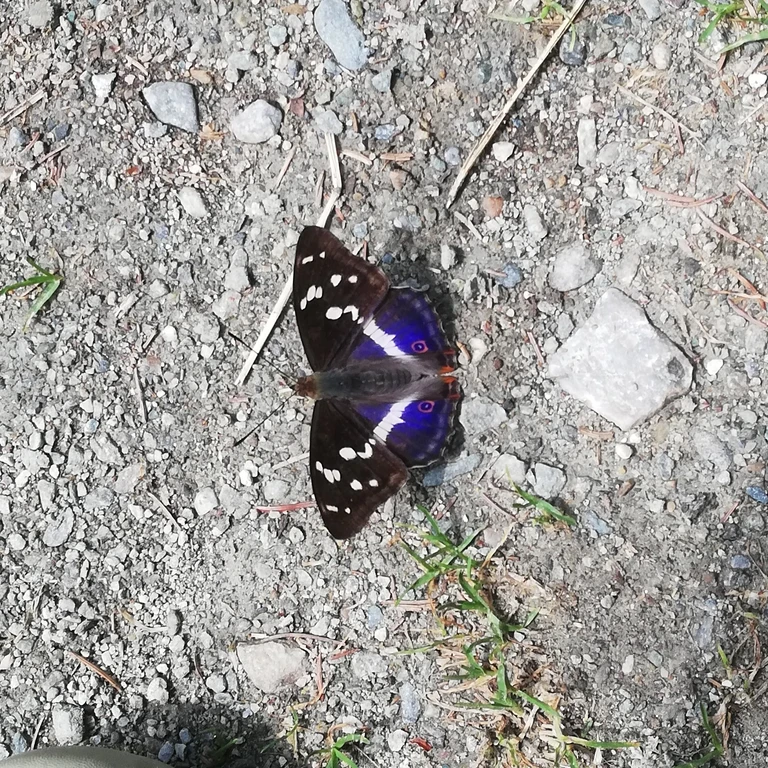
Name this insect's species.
Apatura iris
